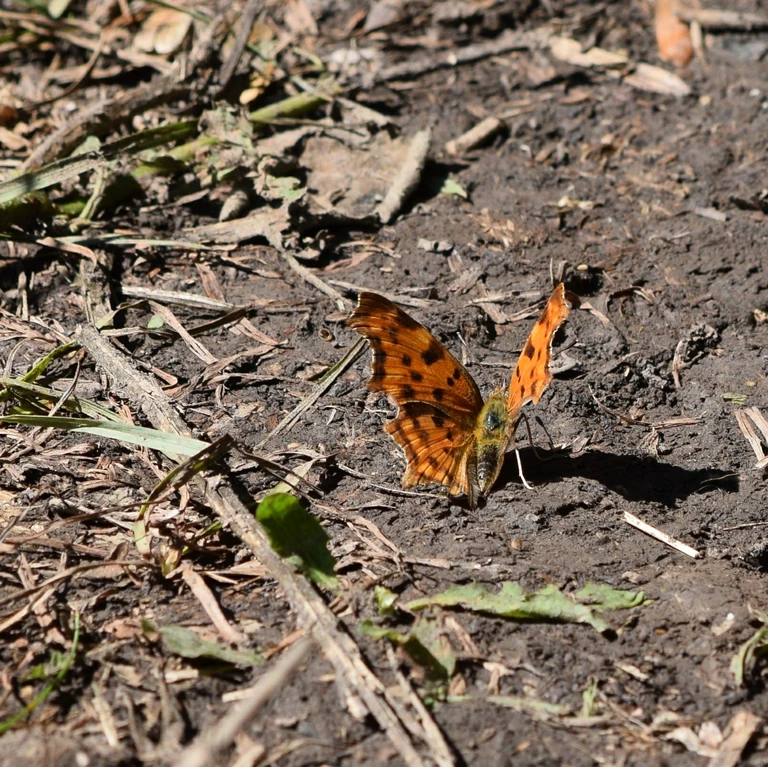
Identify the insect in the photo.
Polygonia c-album
